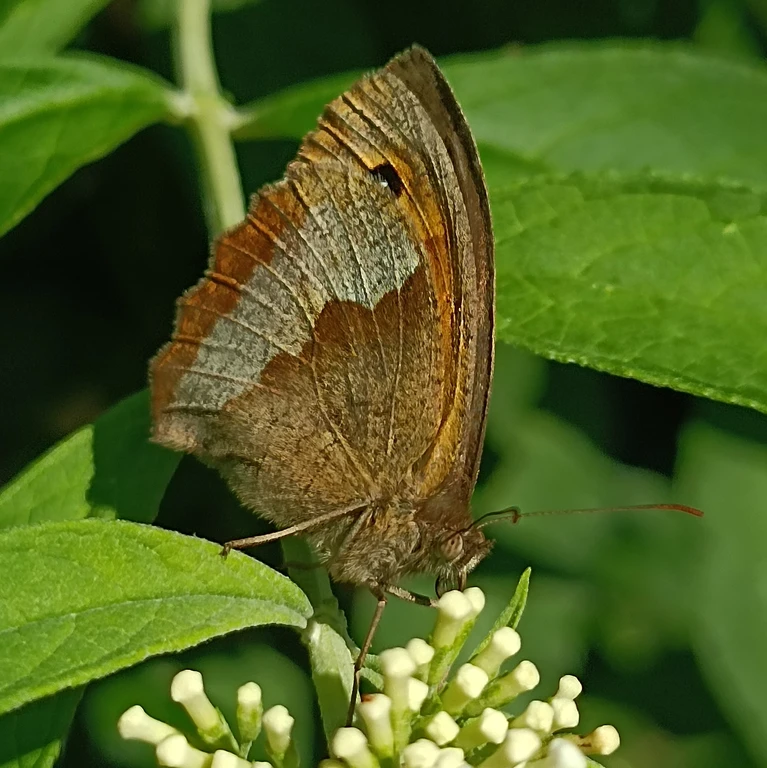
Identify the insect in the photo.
Maniola jurtina
